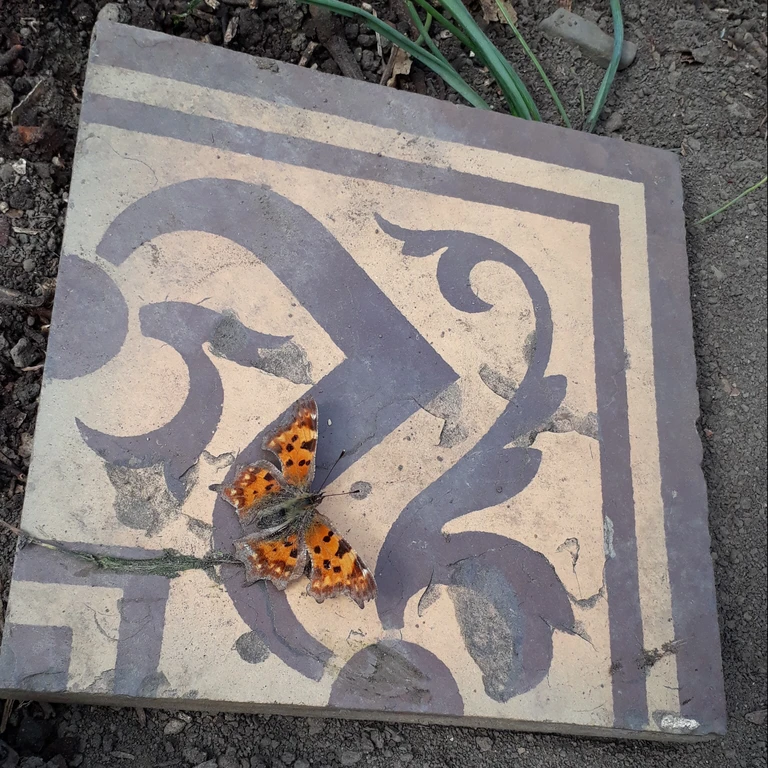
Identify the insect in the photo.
Polygonia c-album
